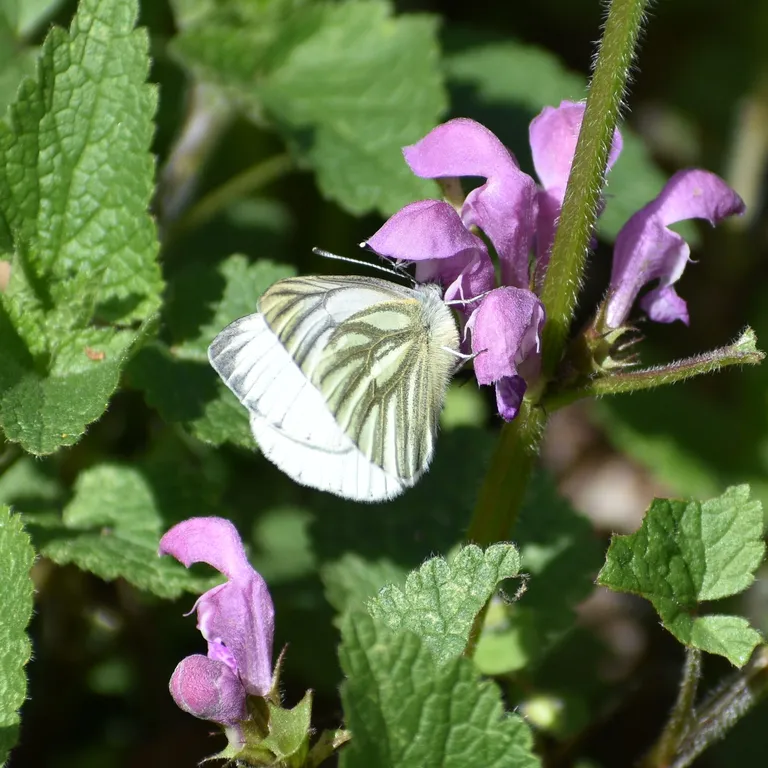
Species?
Pieris napi
